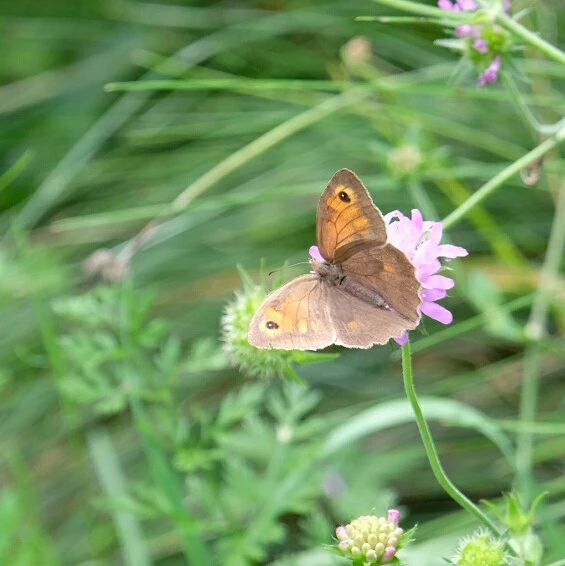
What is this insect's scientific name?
Maniola jurtina
